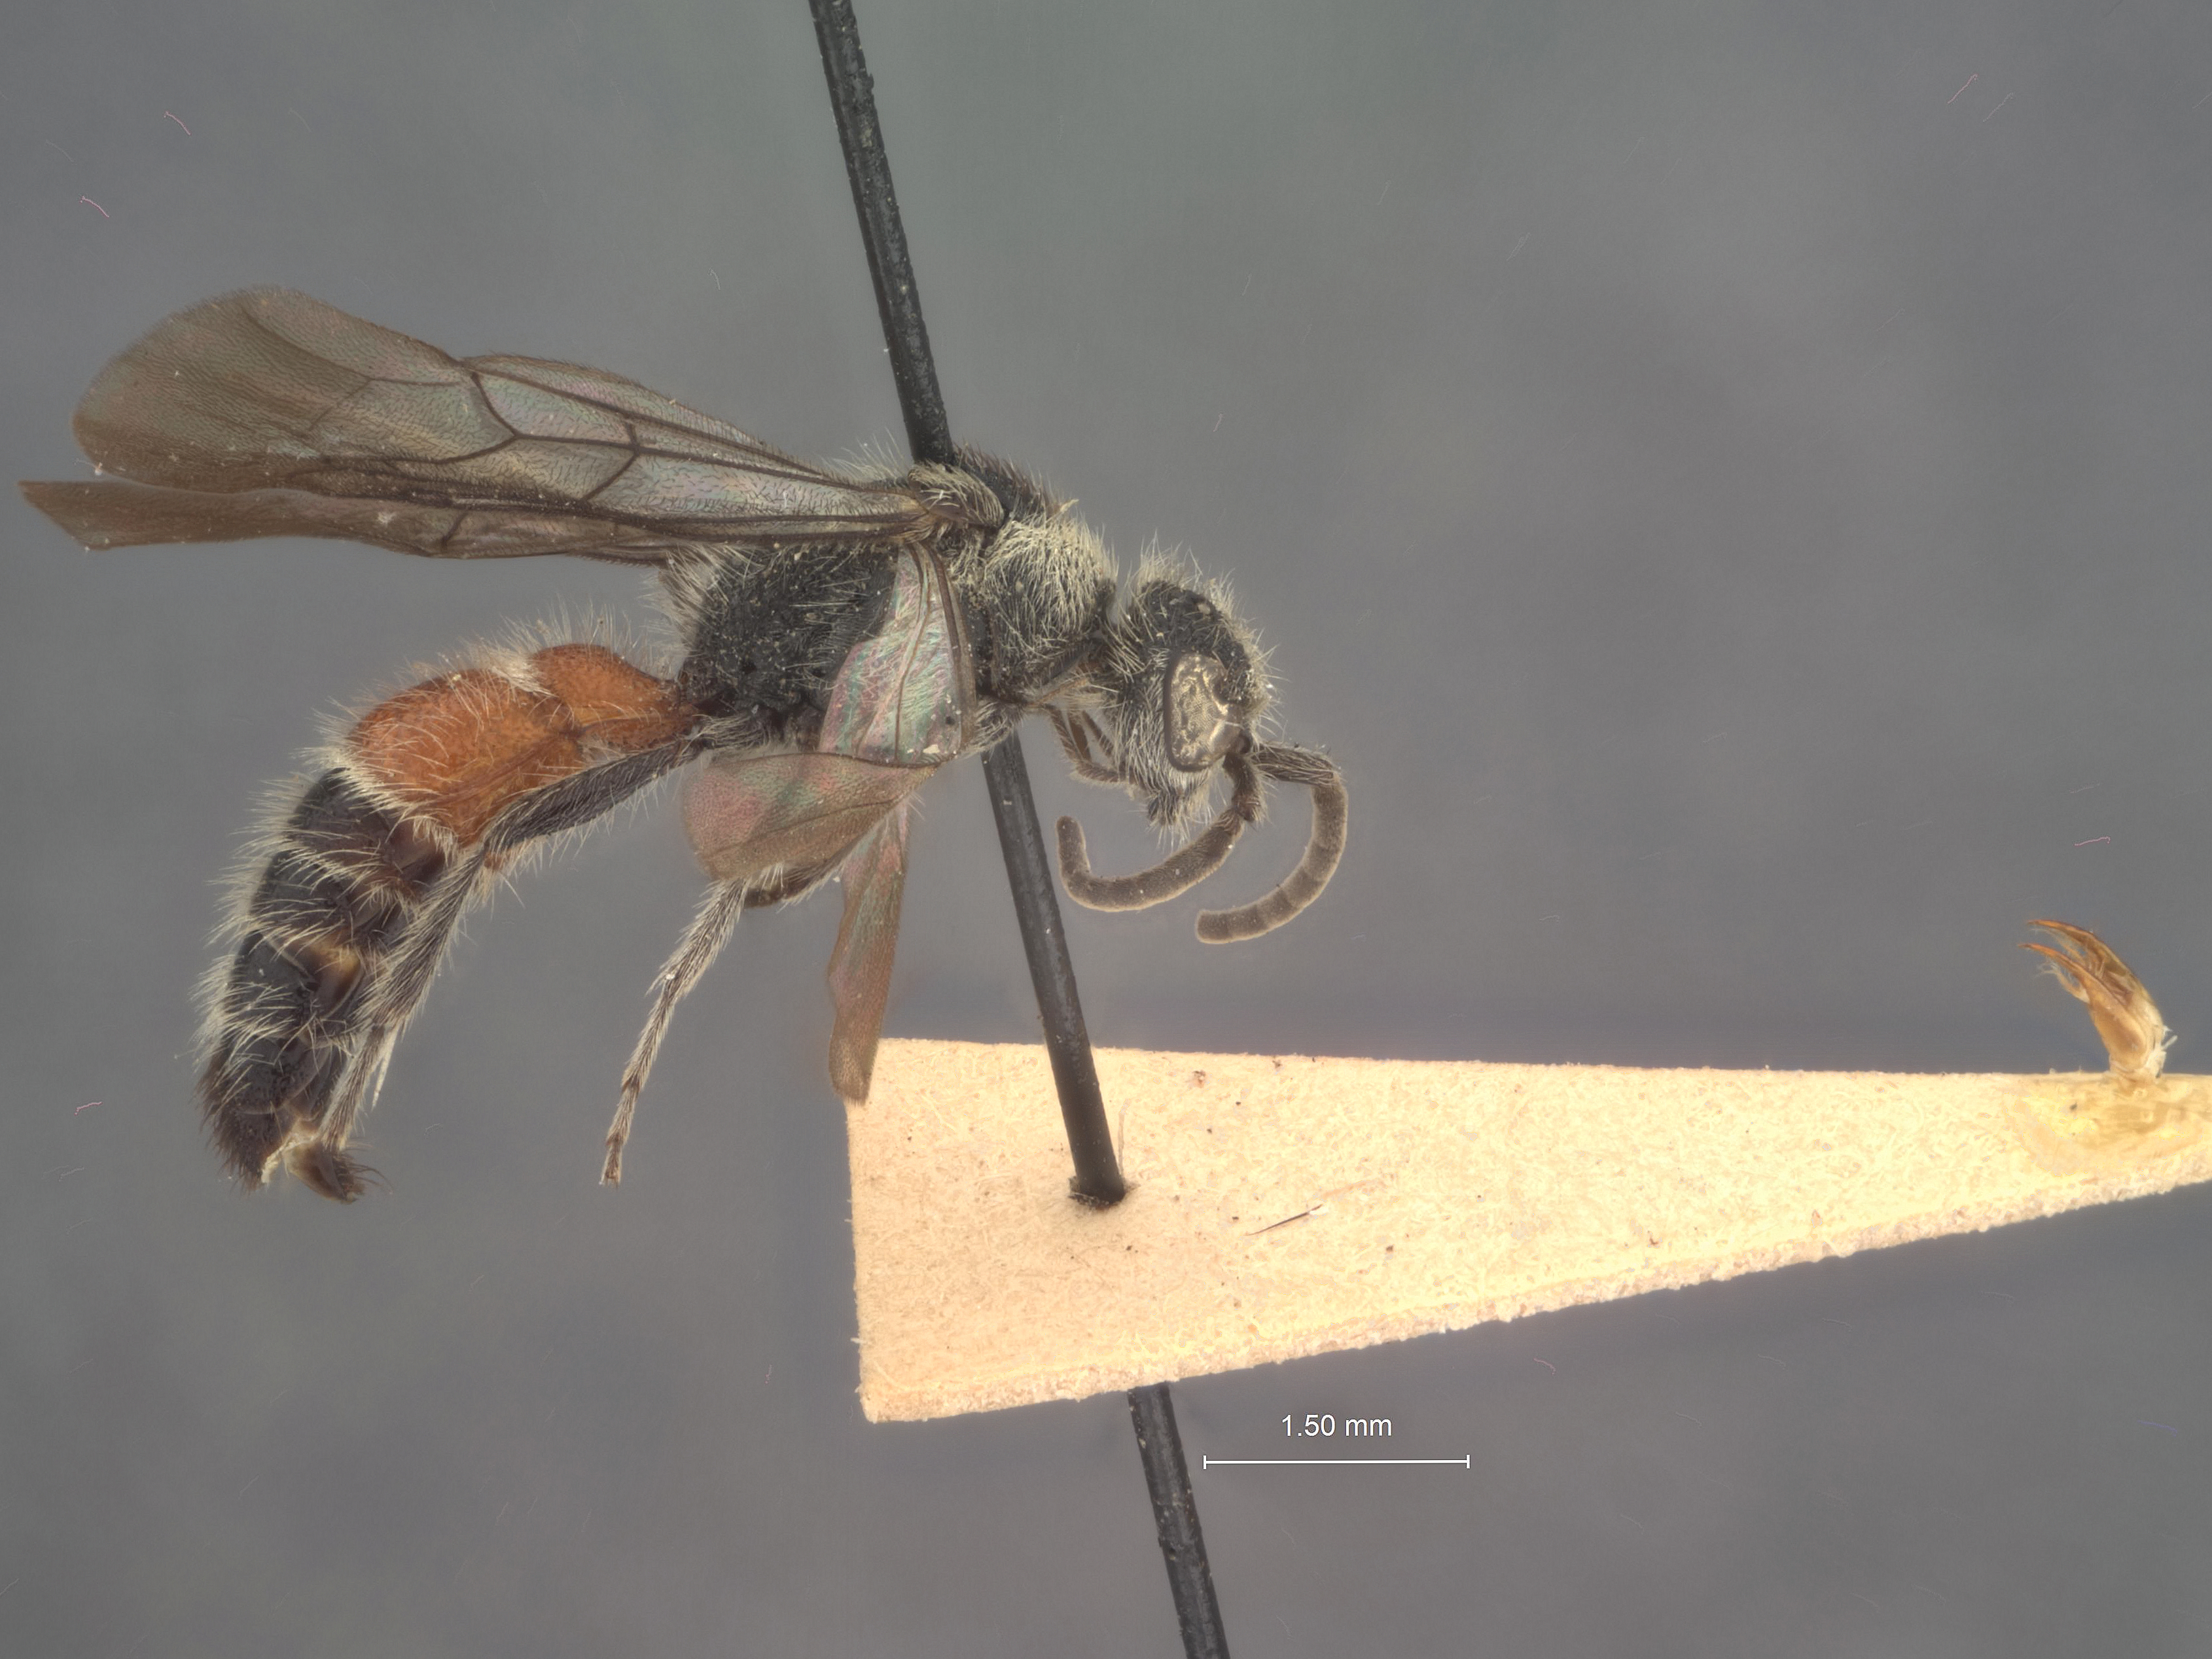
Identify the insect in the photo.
Mutilla semperi
